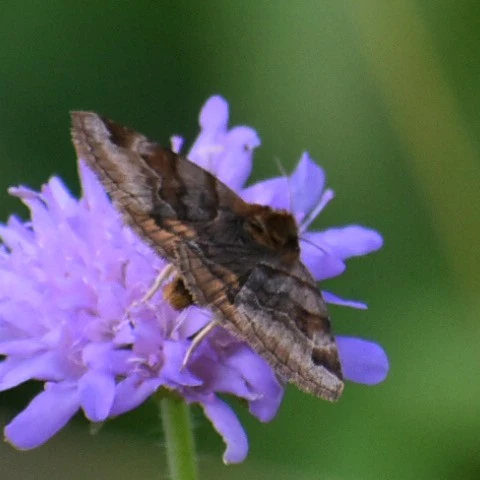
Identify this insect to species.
Euclidia glyphica
